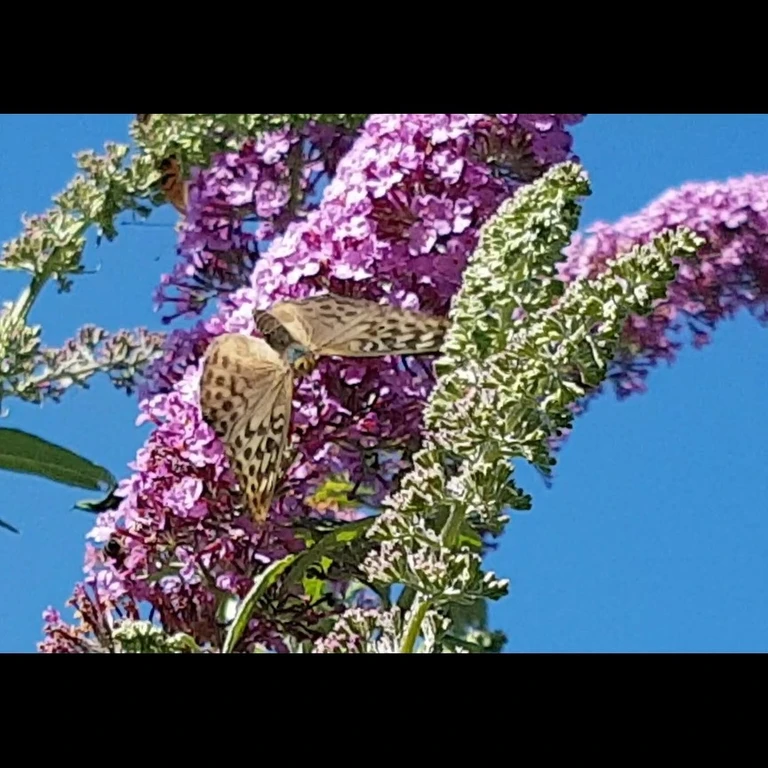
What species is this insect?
Argynnis paphia
